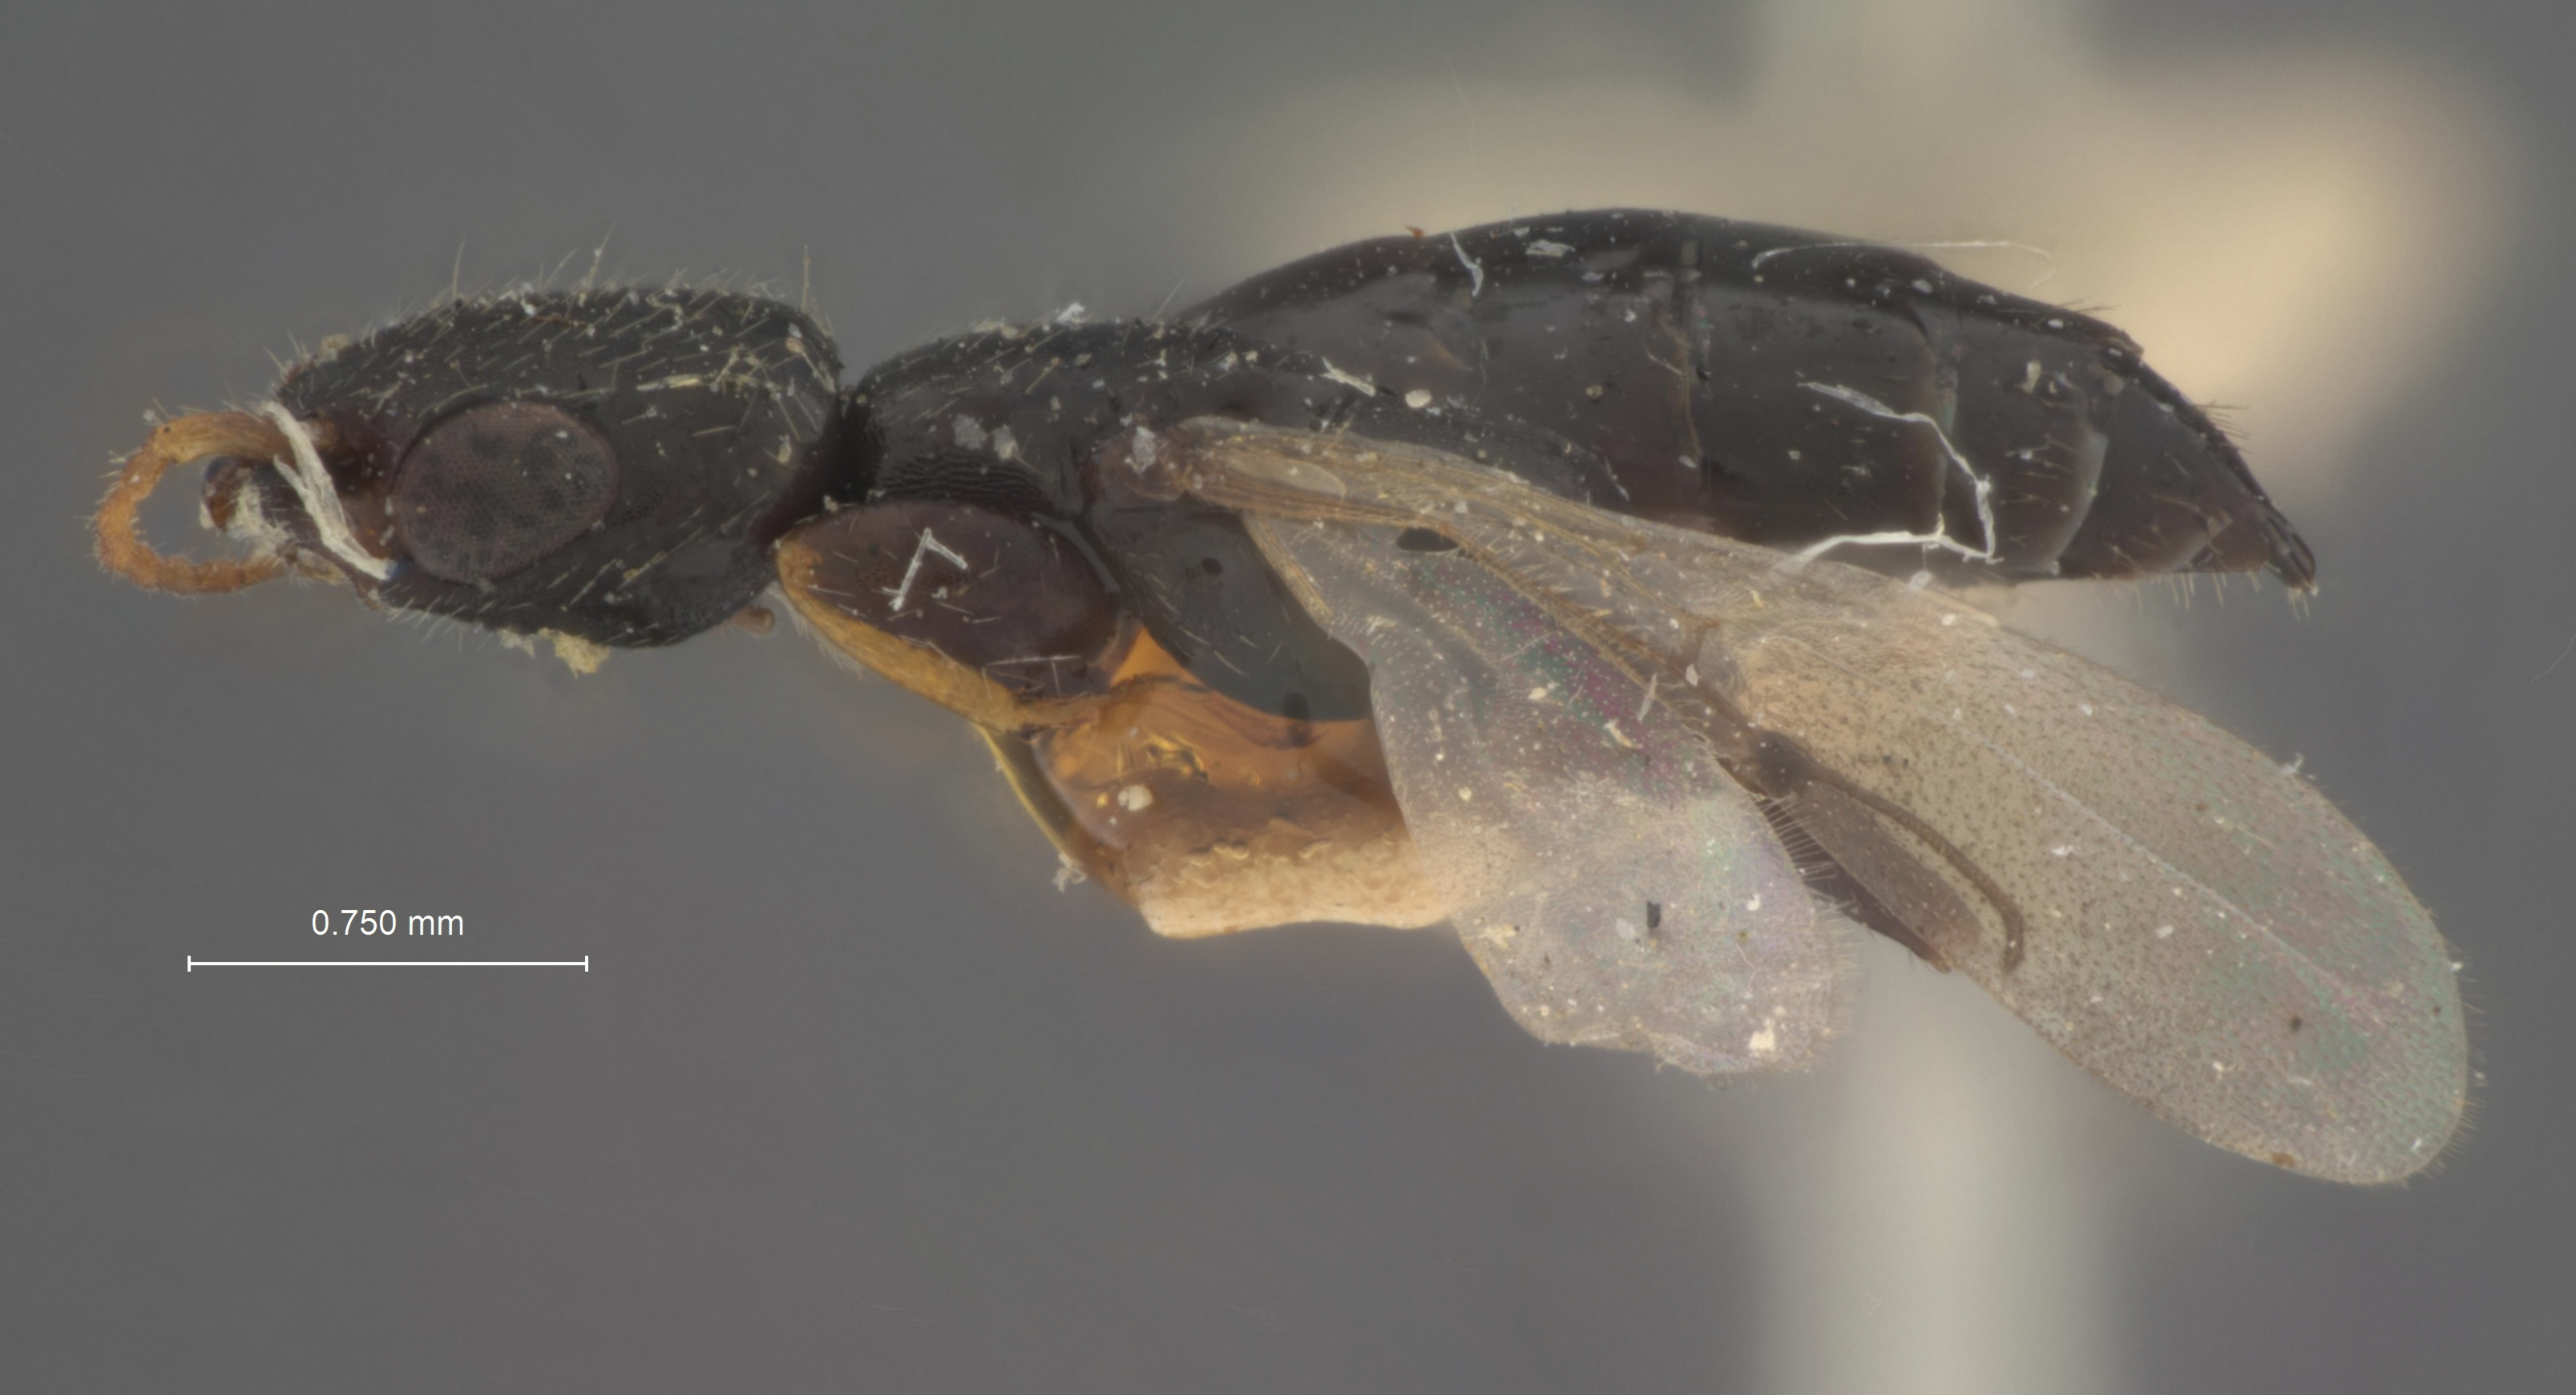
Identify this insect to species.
Perisemus oregonensis
